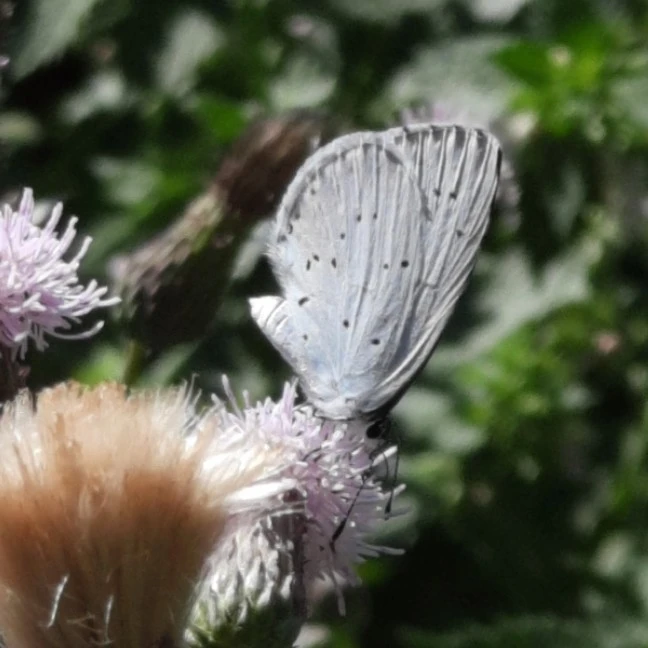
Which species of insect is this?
Celastrina argiolus
